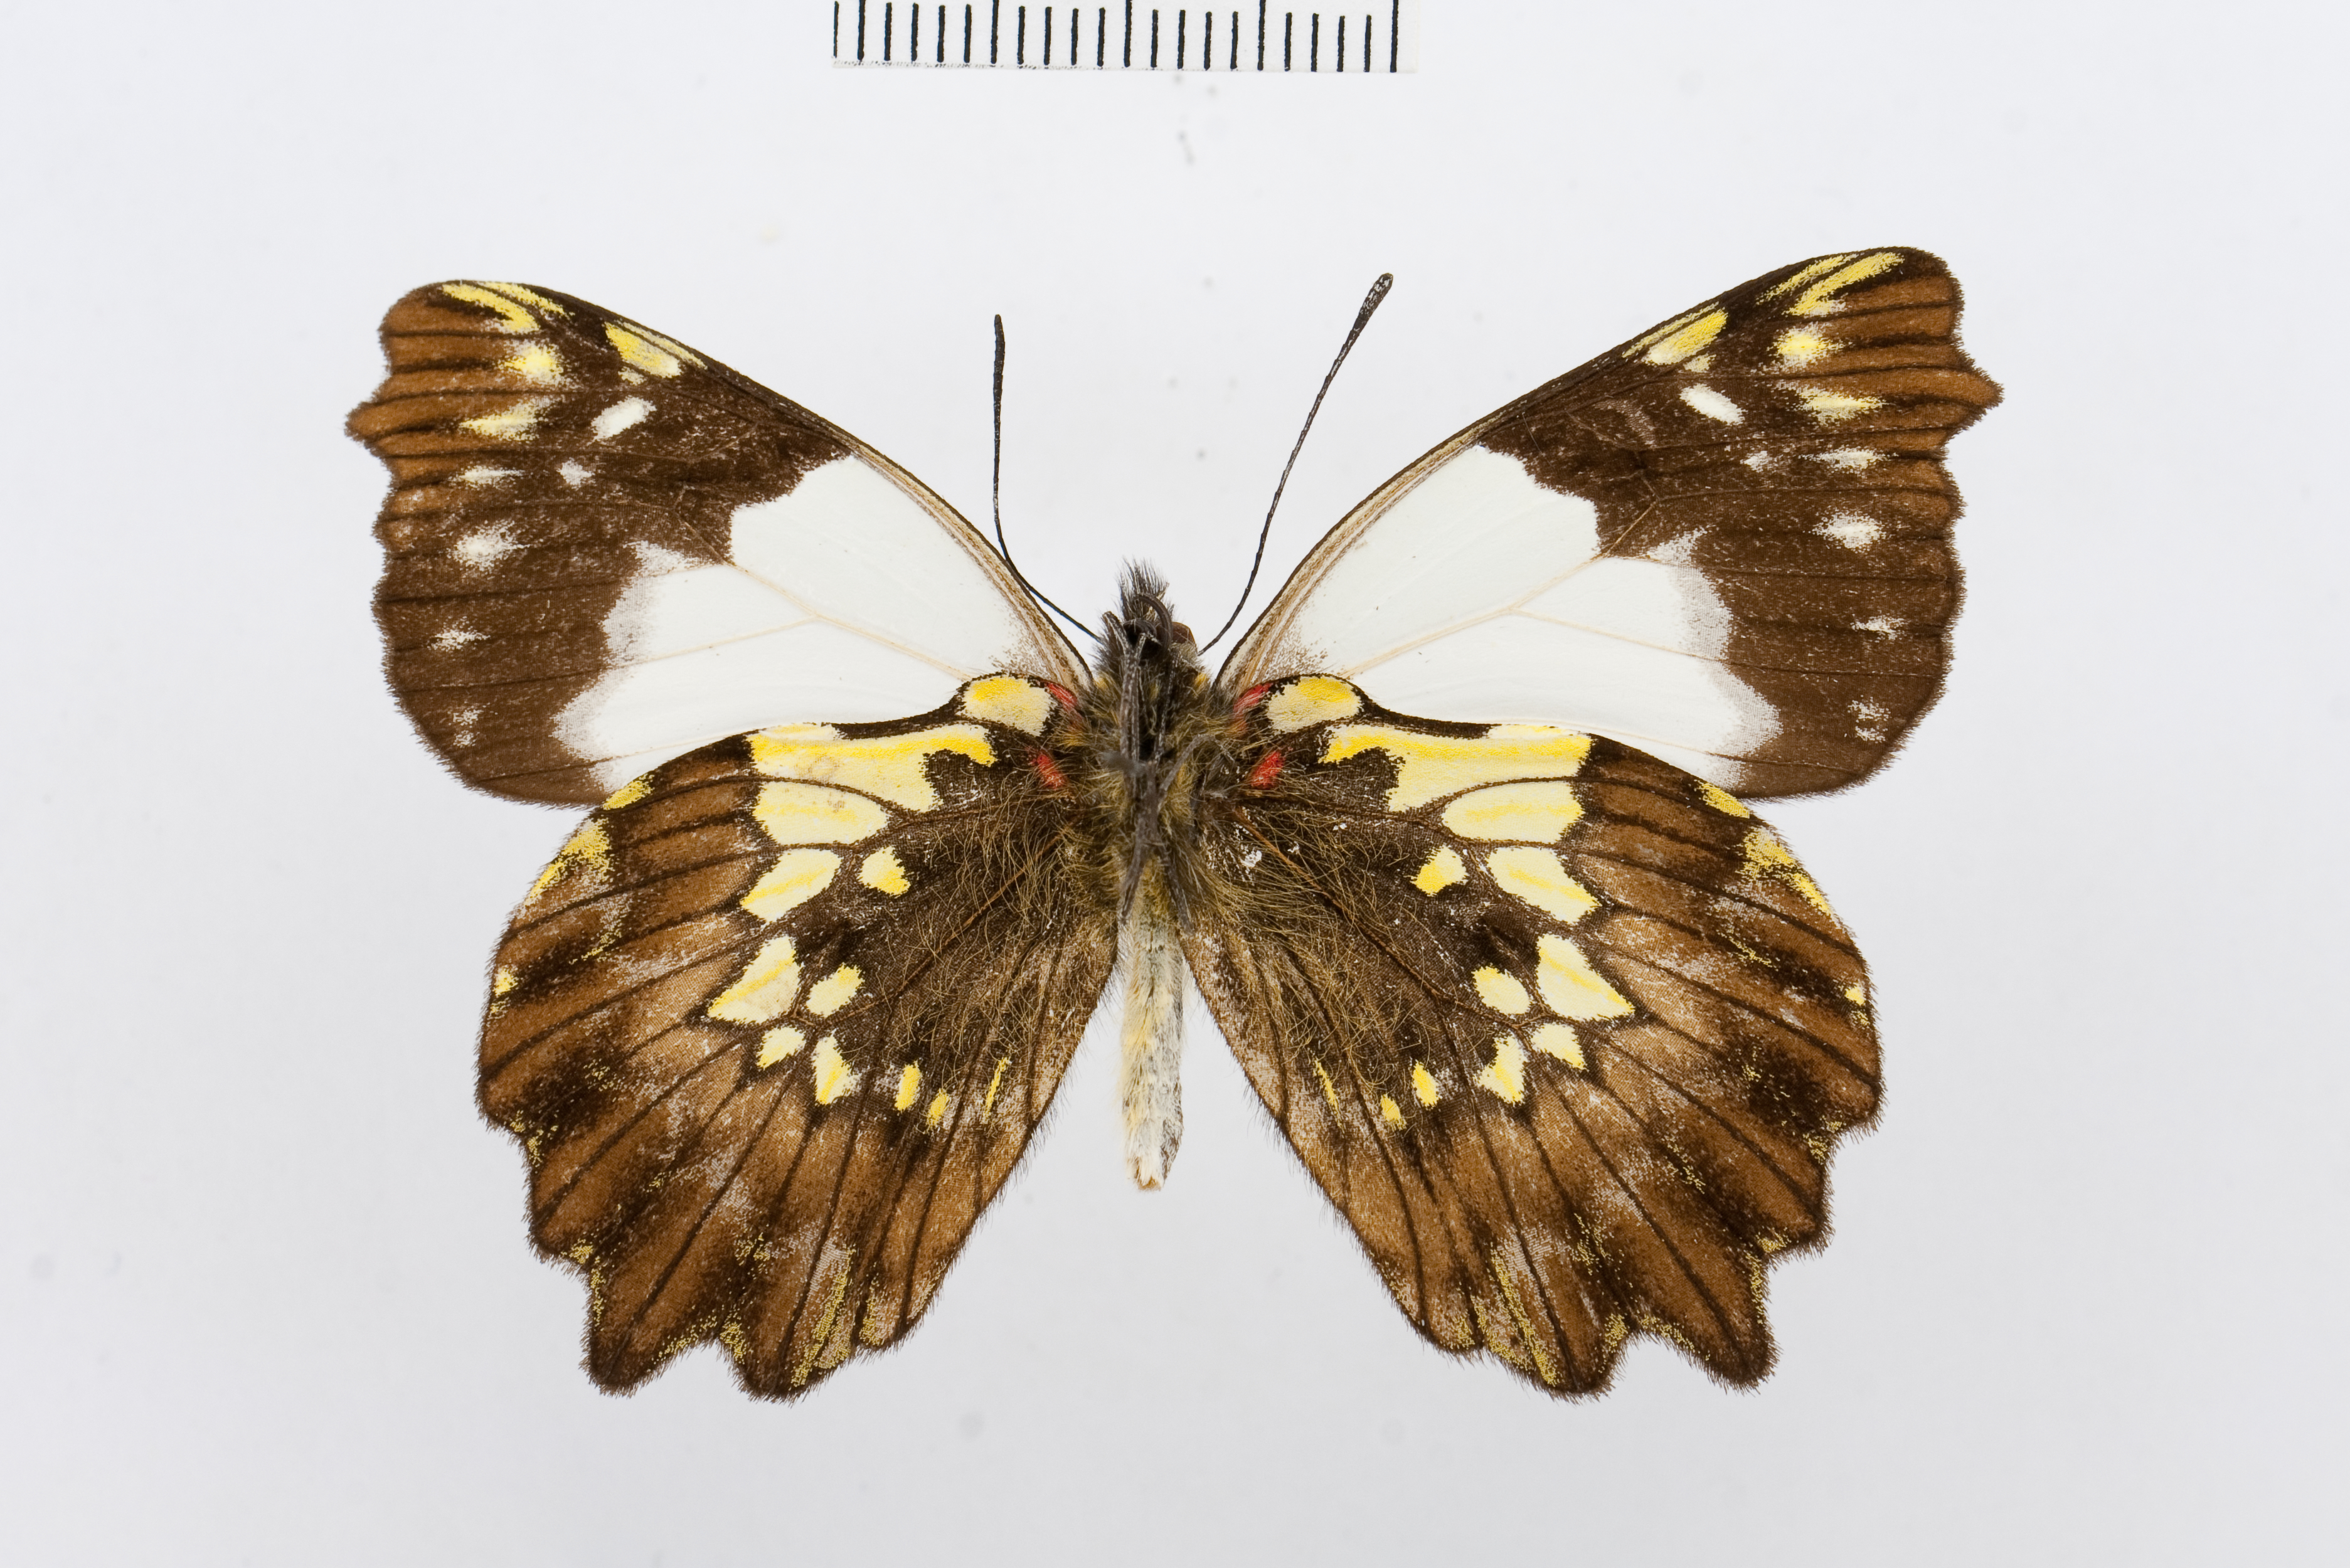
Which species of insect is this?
Leodonta tagaste
